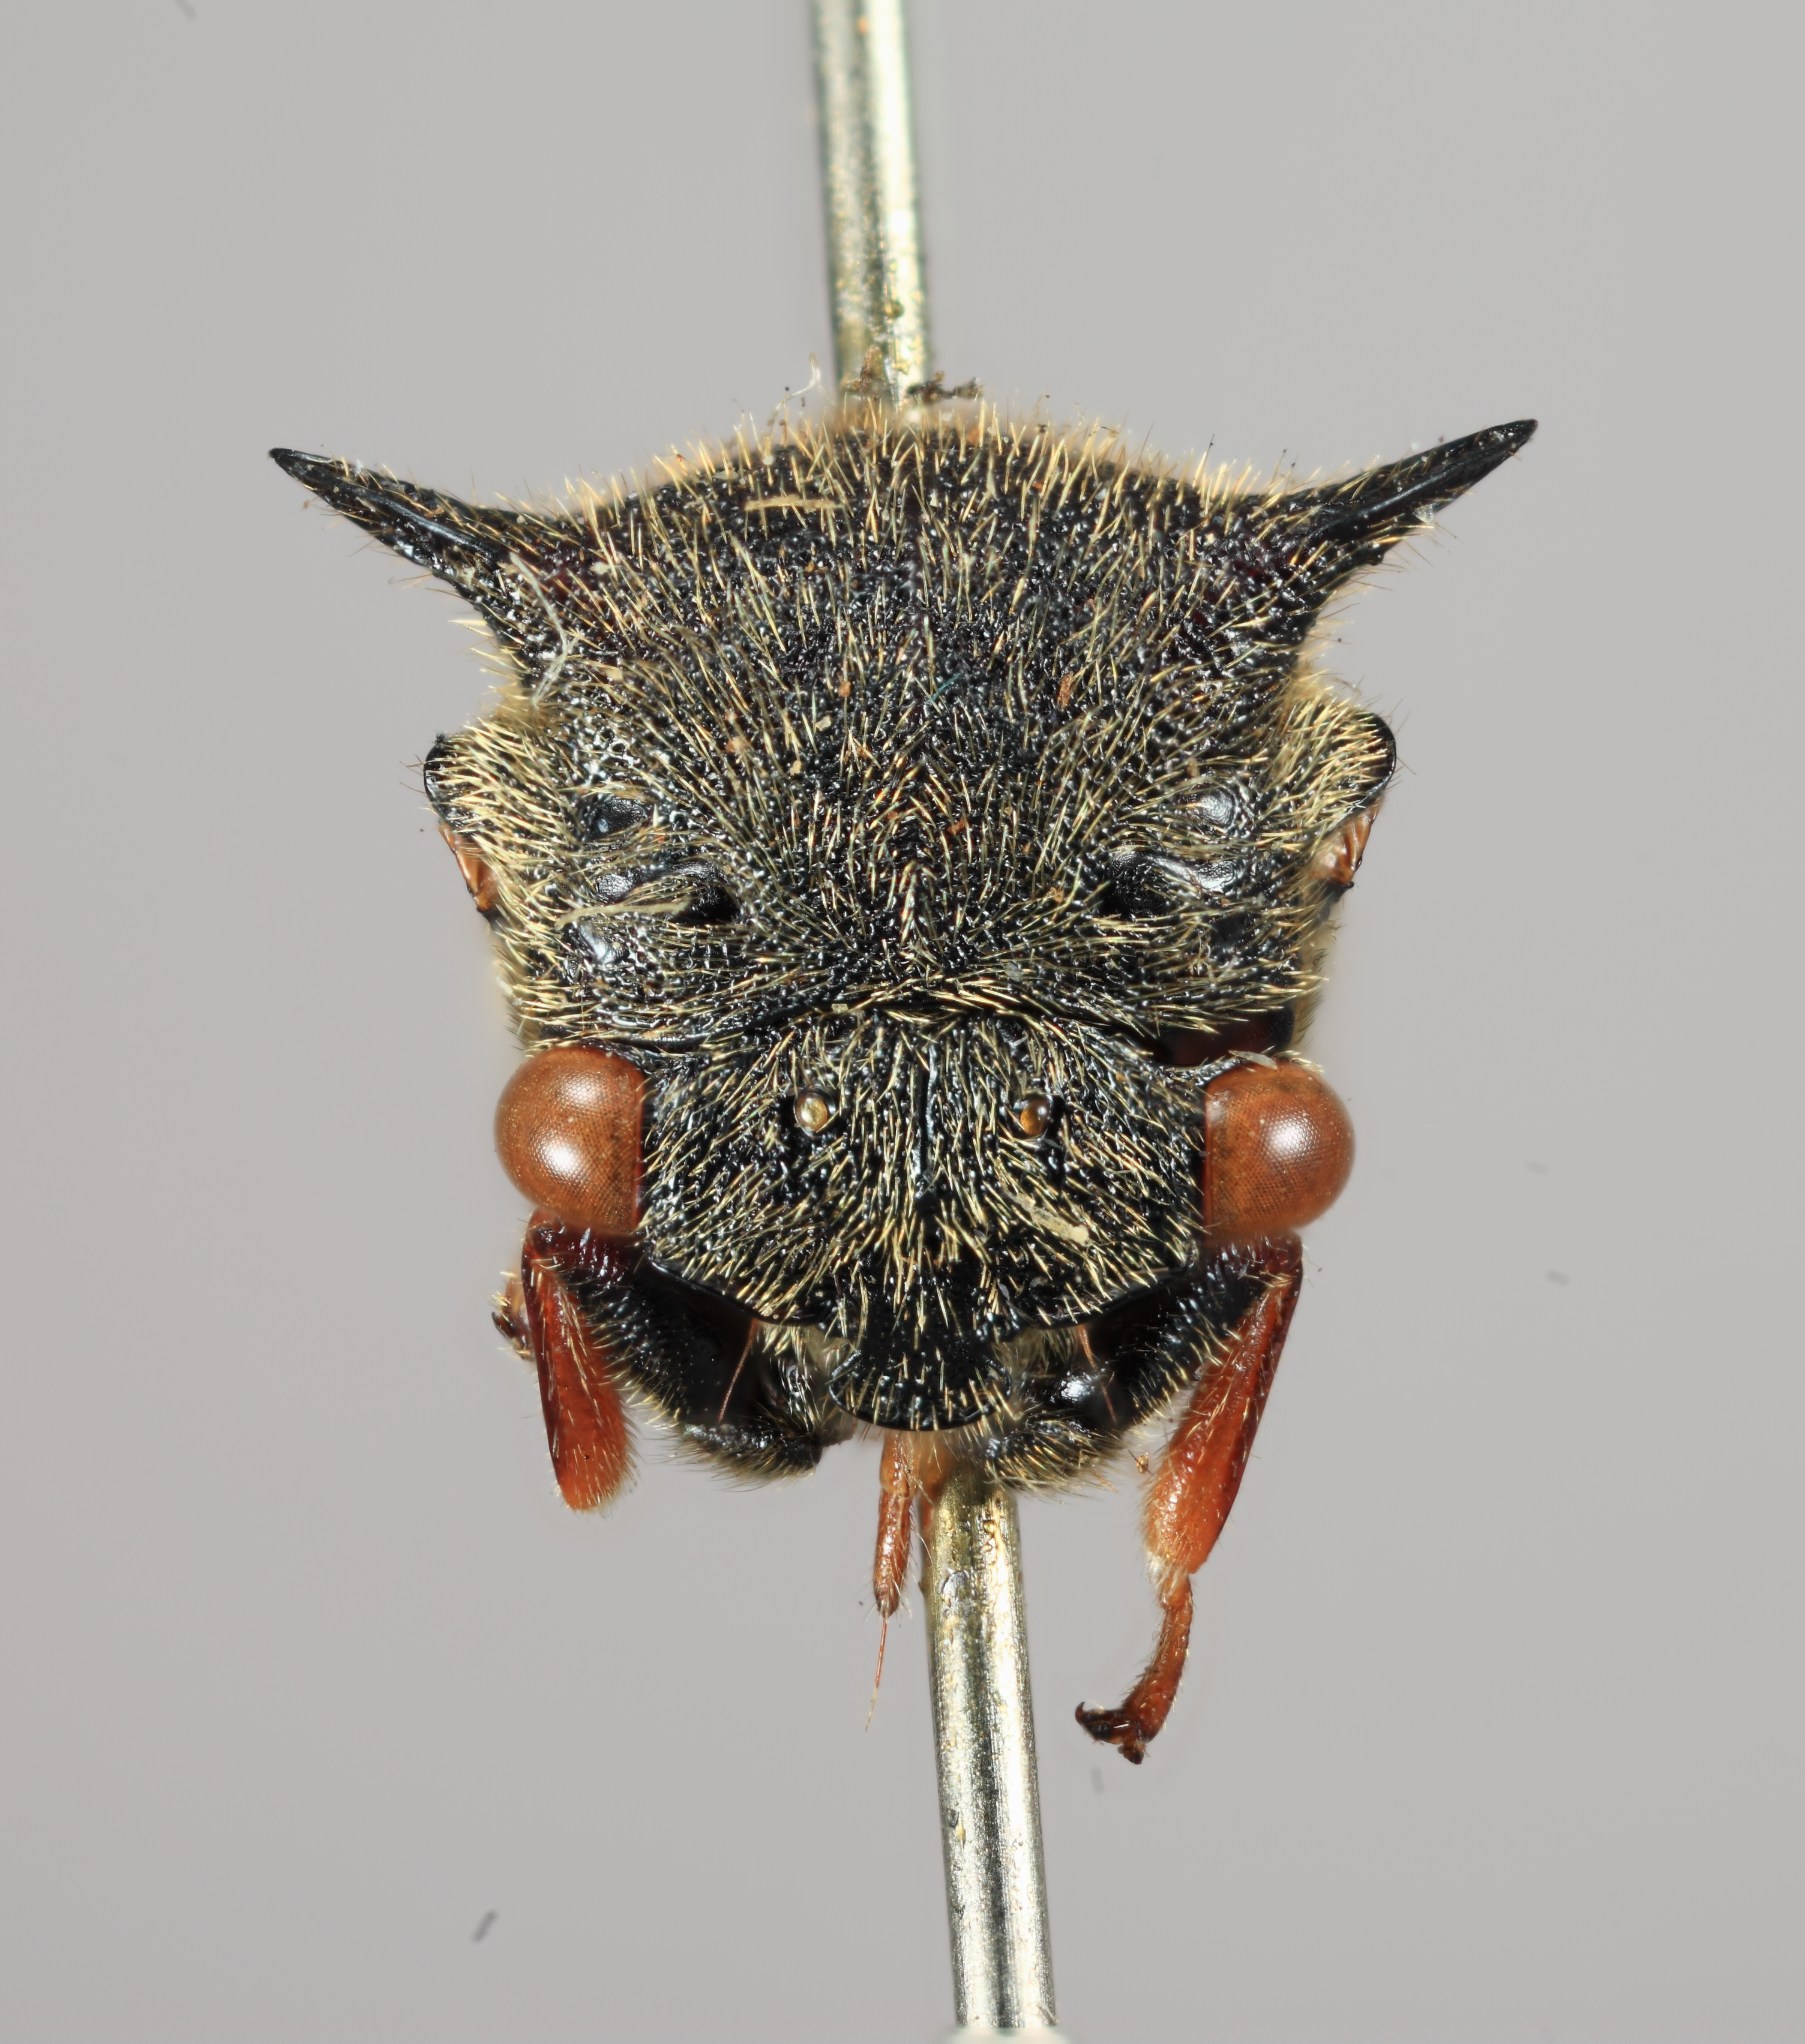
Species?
Tricentrus plicatus
